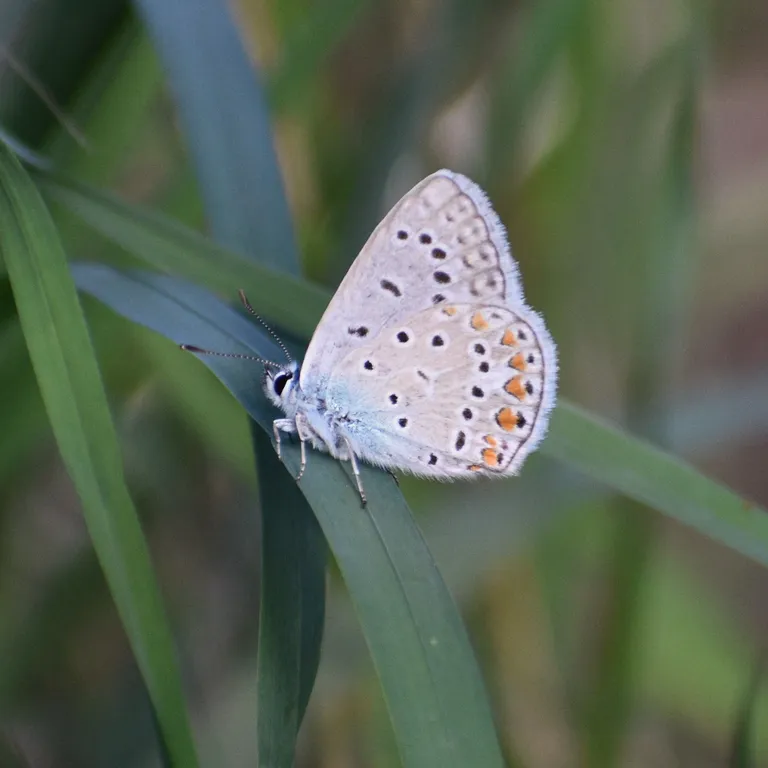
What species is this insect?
Polyommatus icarus
